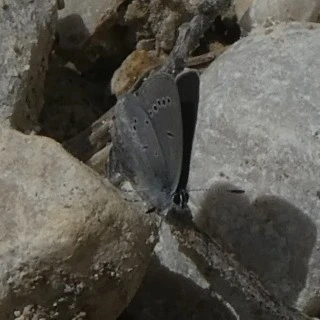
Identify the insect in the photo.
Cupido minimus
